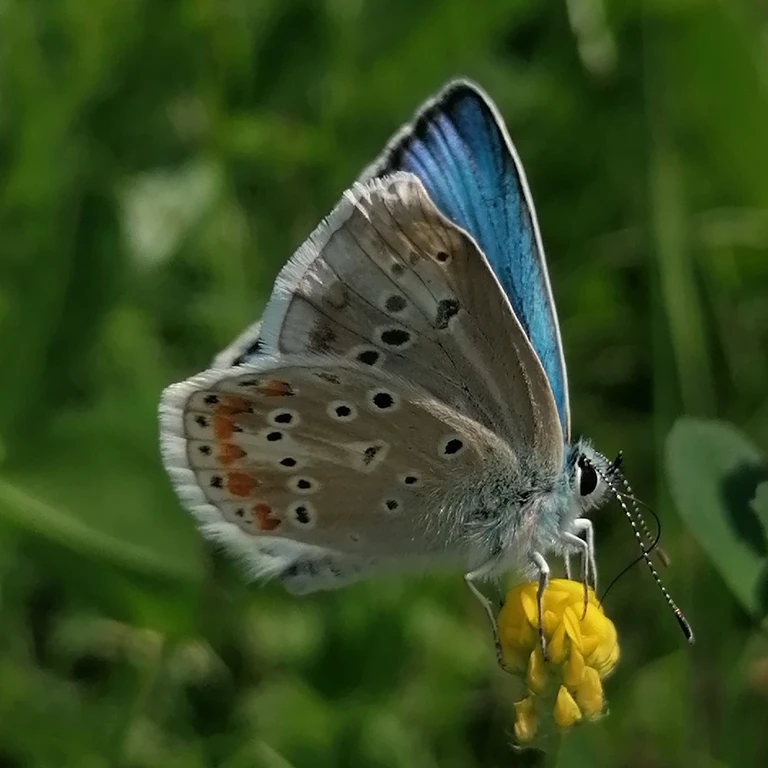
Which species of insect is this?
Polyommatus dorylas
